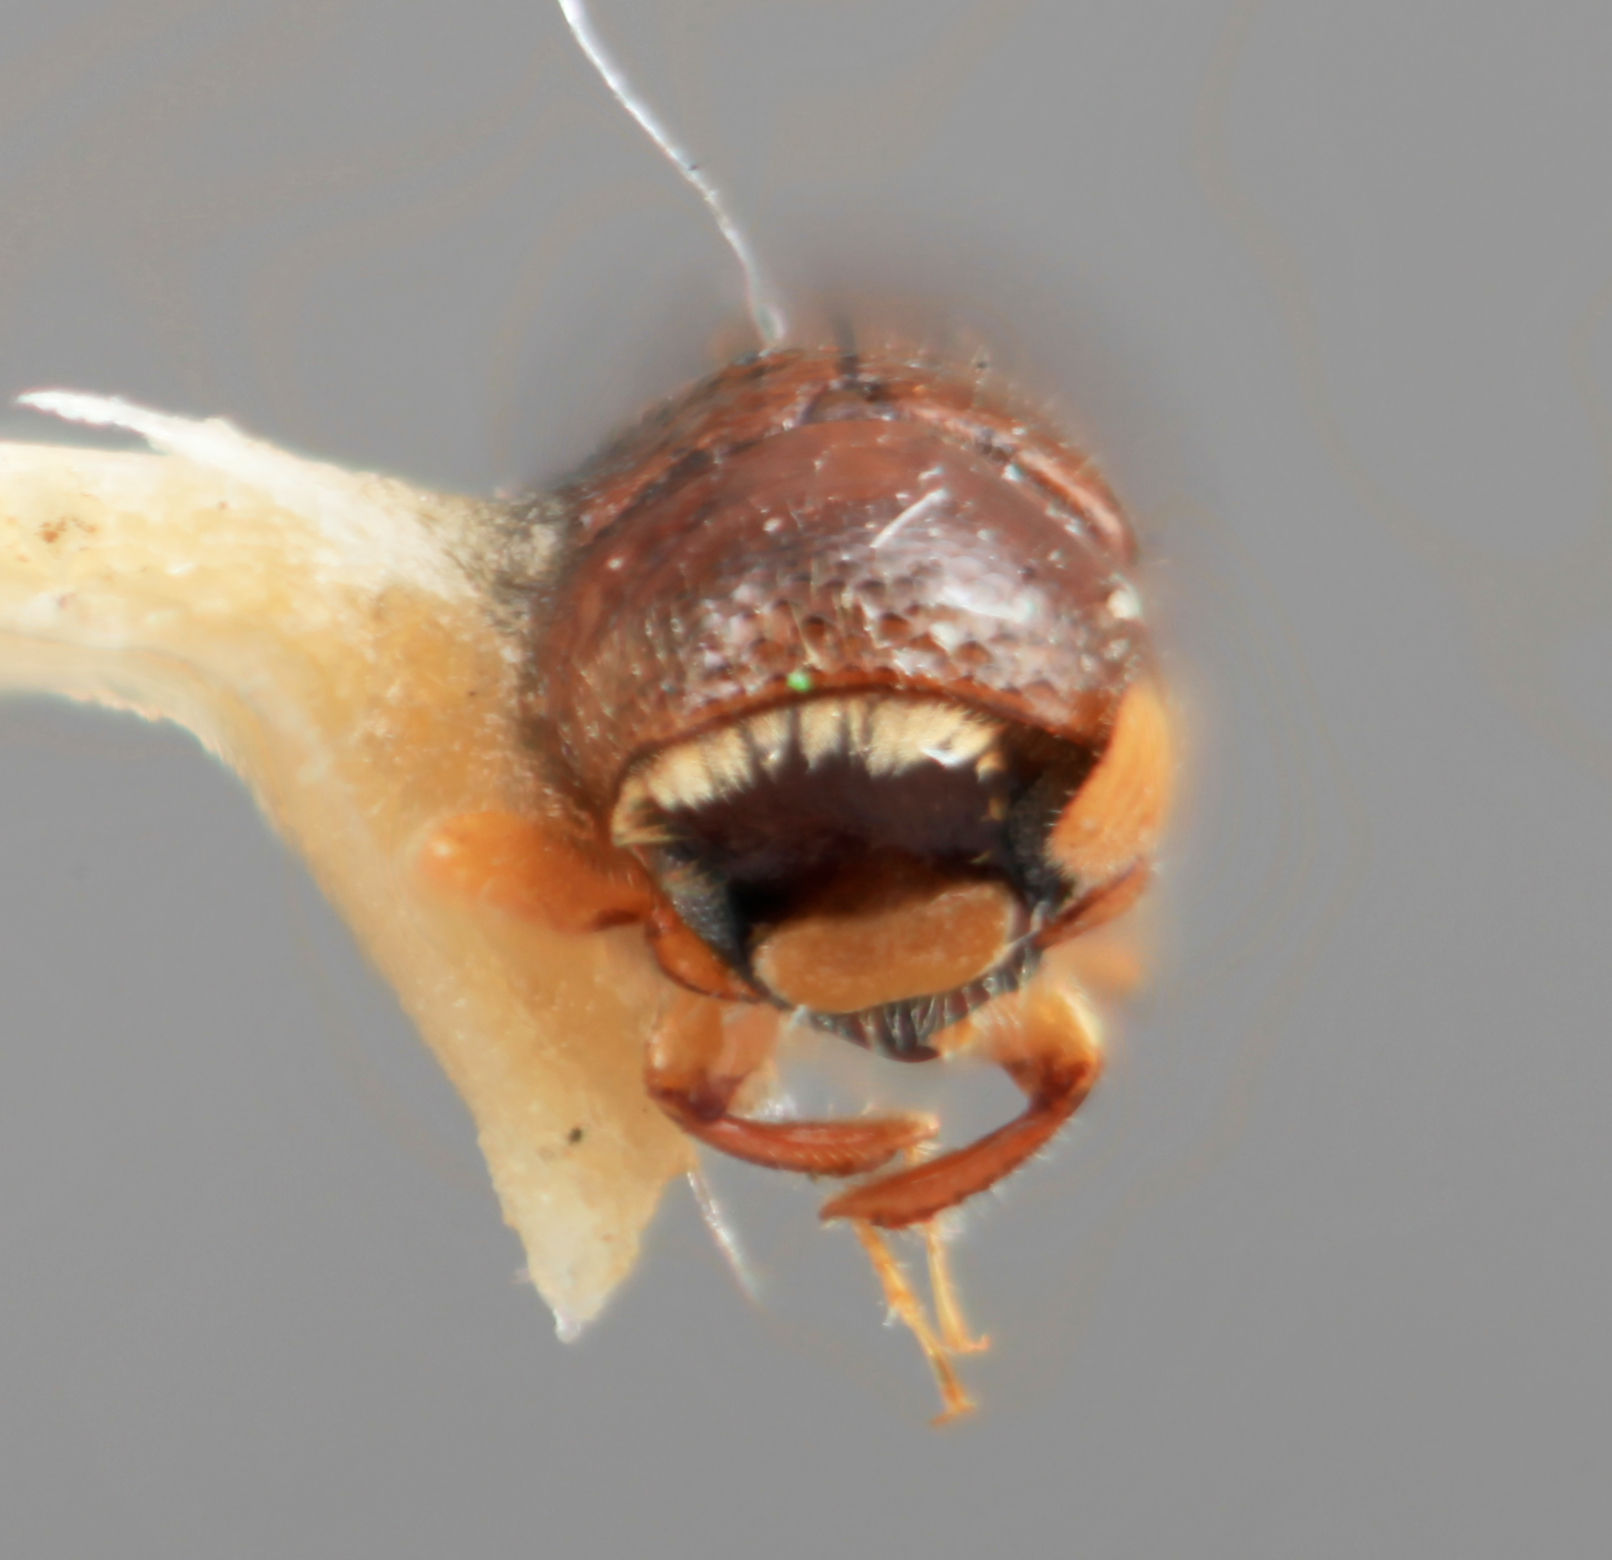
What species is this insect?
Corthylus petilus
